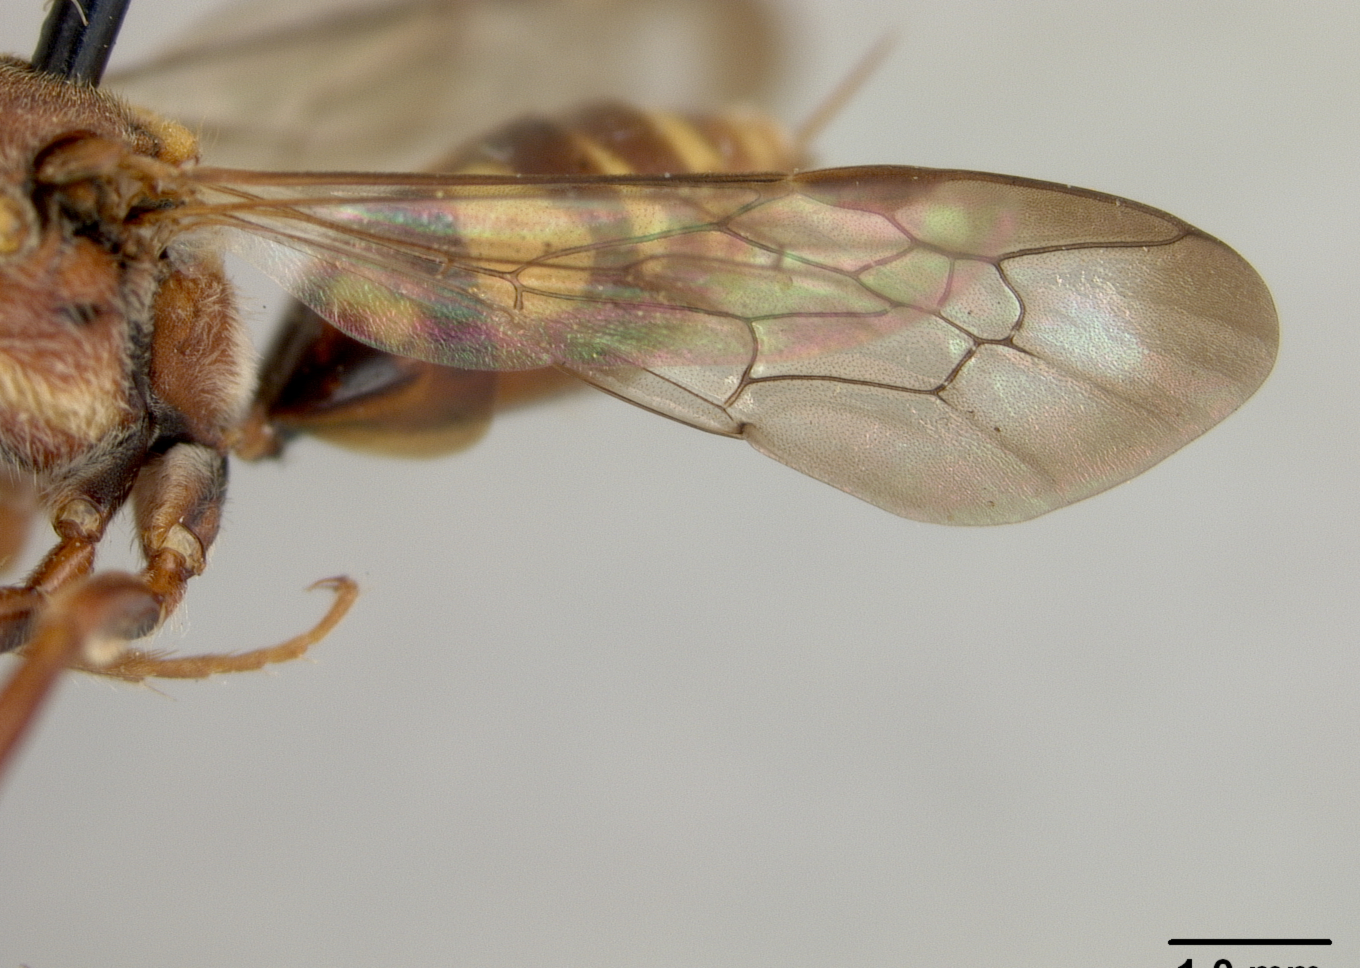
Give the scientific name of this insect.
Nomada augustiana
